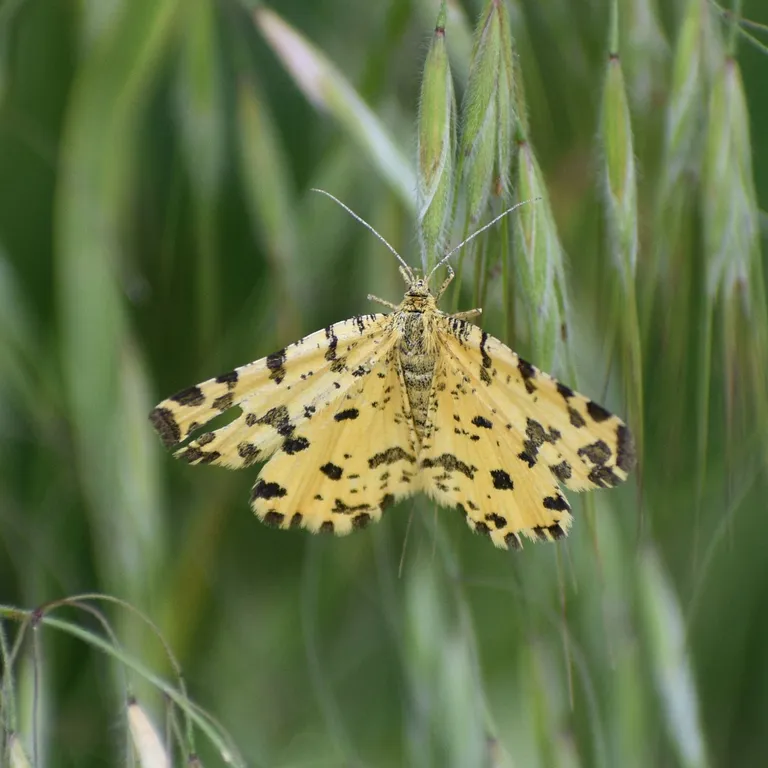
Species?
Pseudopanthera macularia
